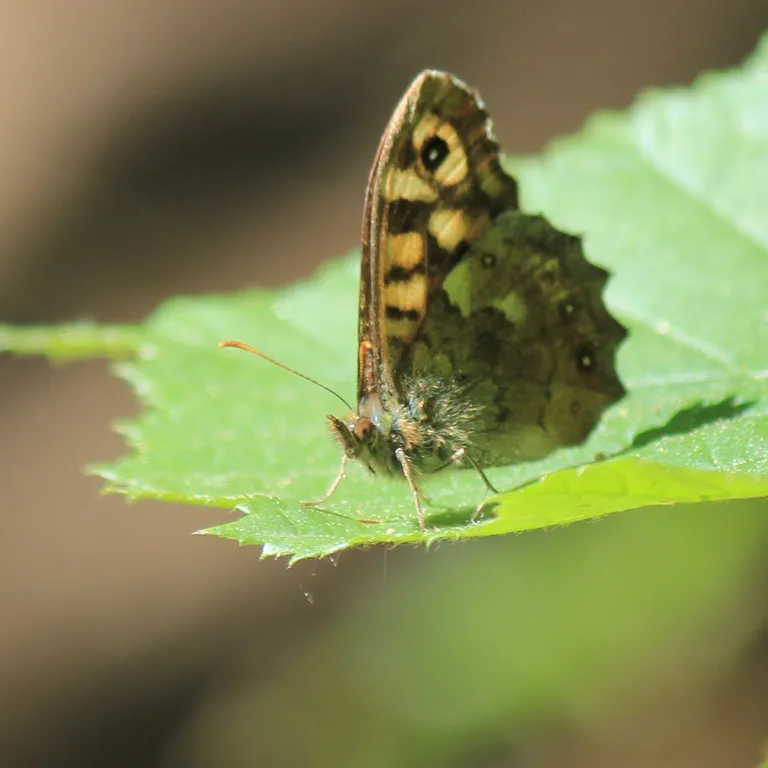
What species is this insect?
Pararge aegeria
